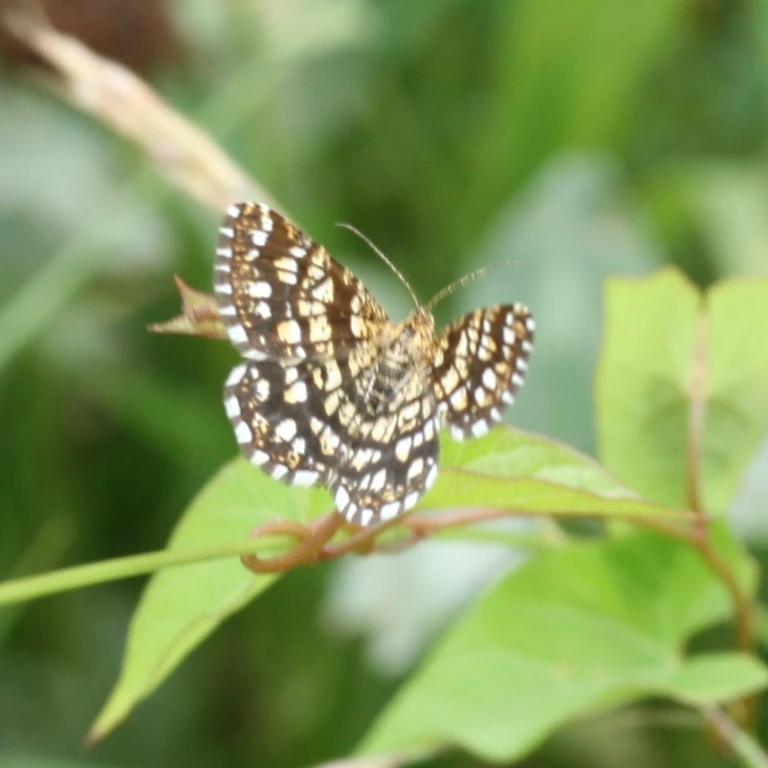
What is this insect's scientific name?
Chiasmia clathrata
